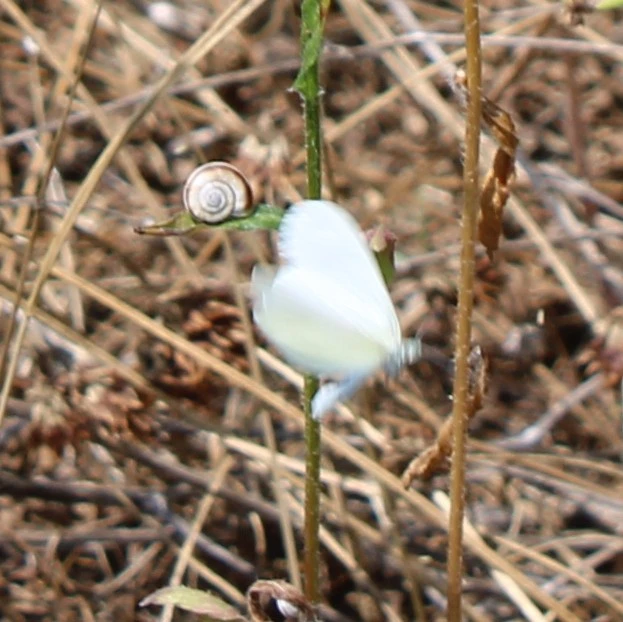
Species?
Leptidea sinapis/juvernica
